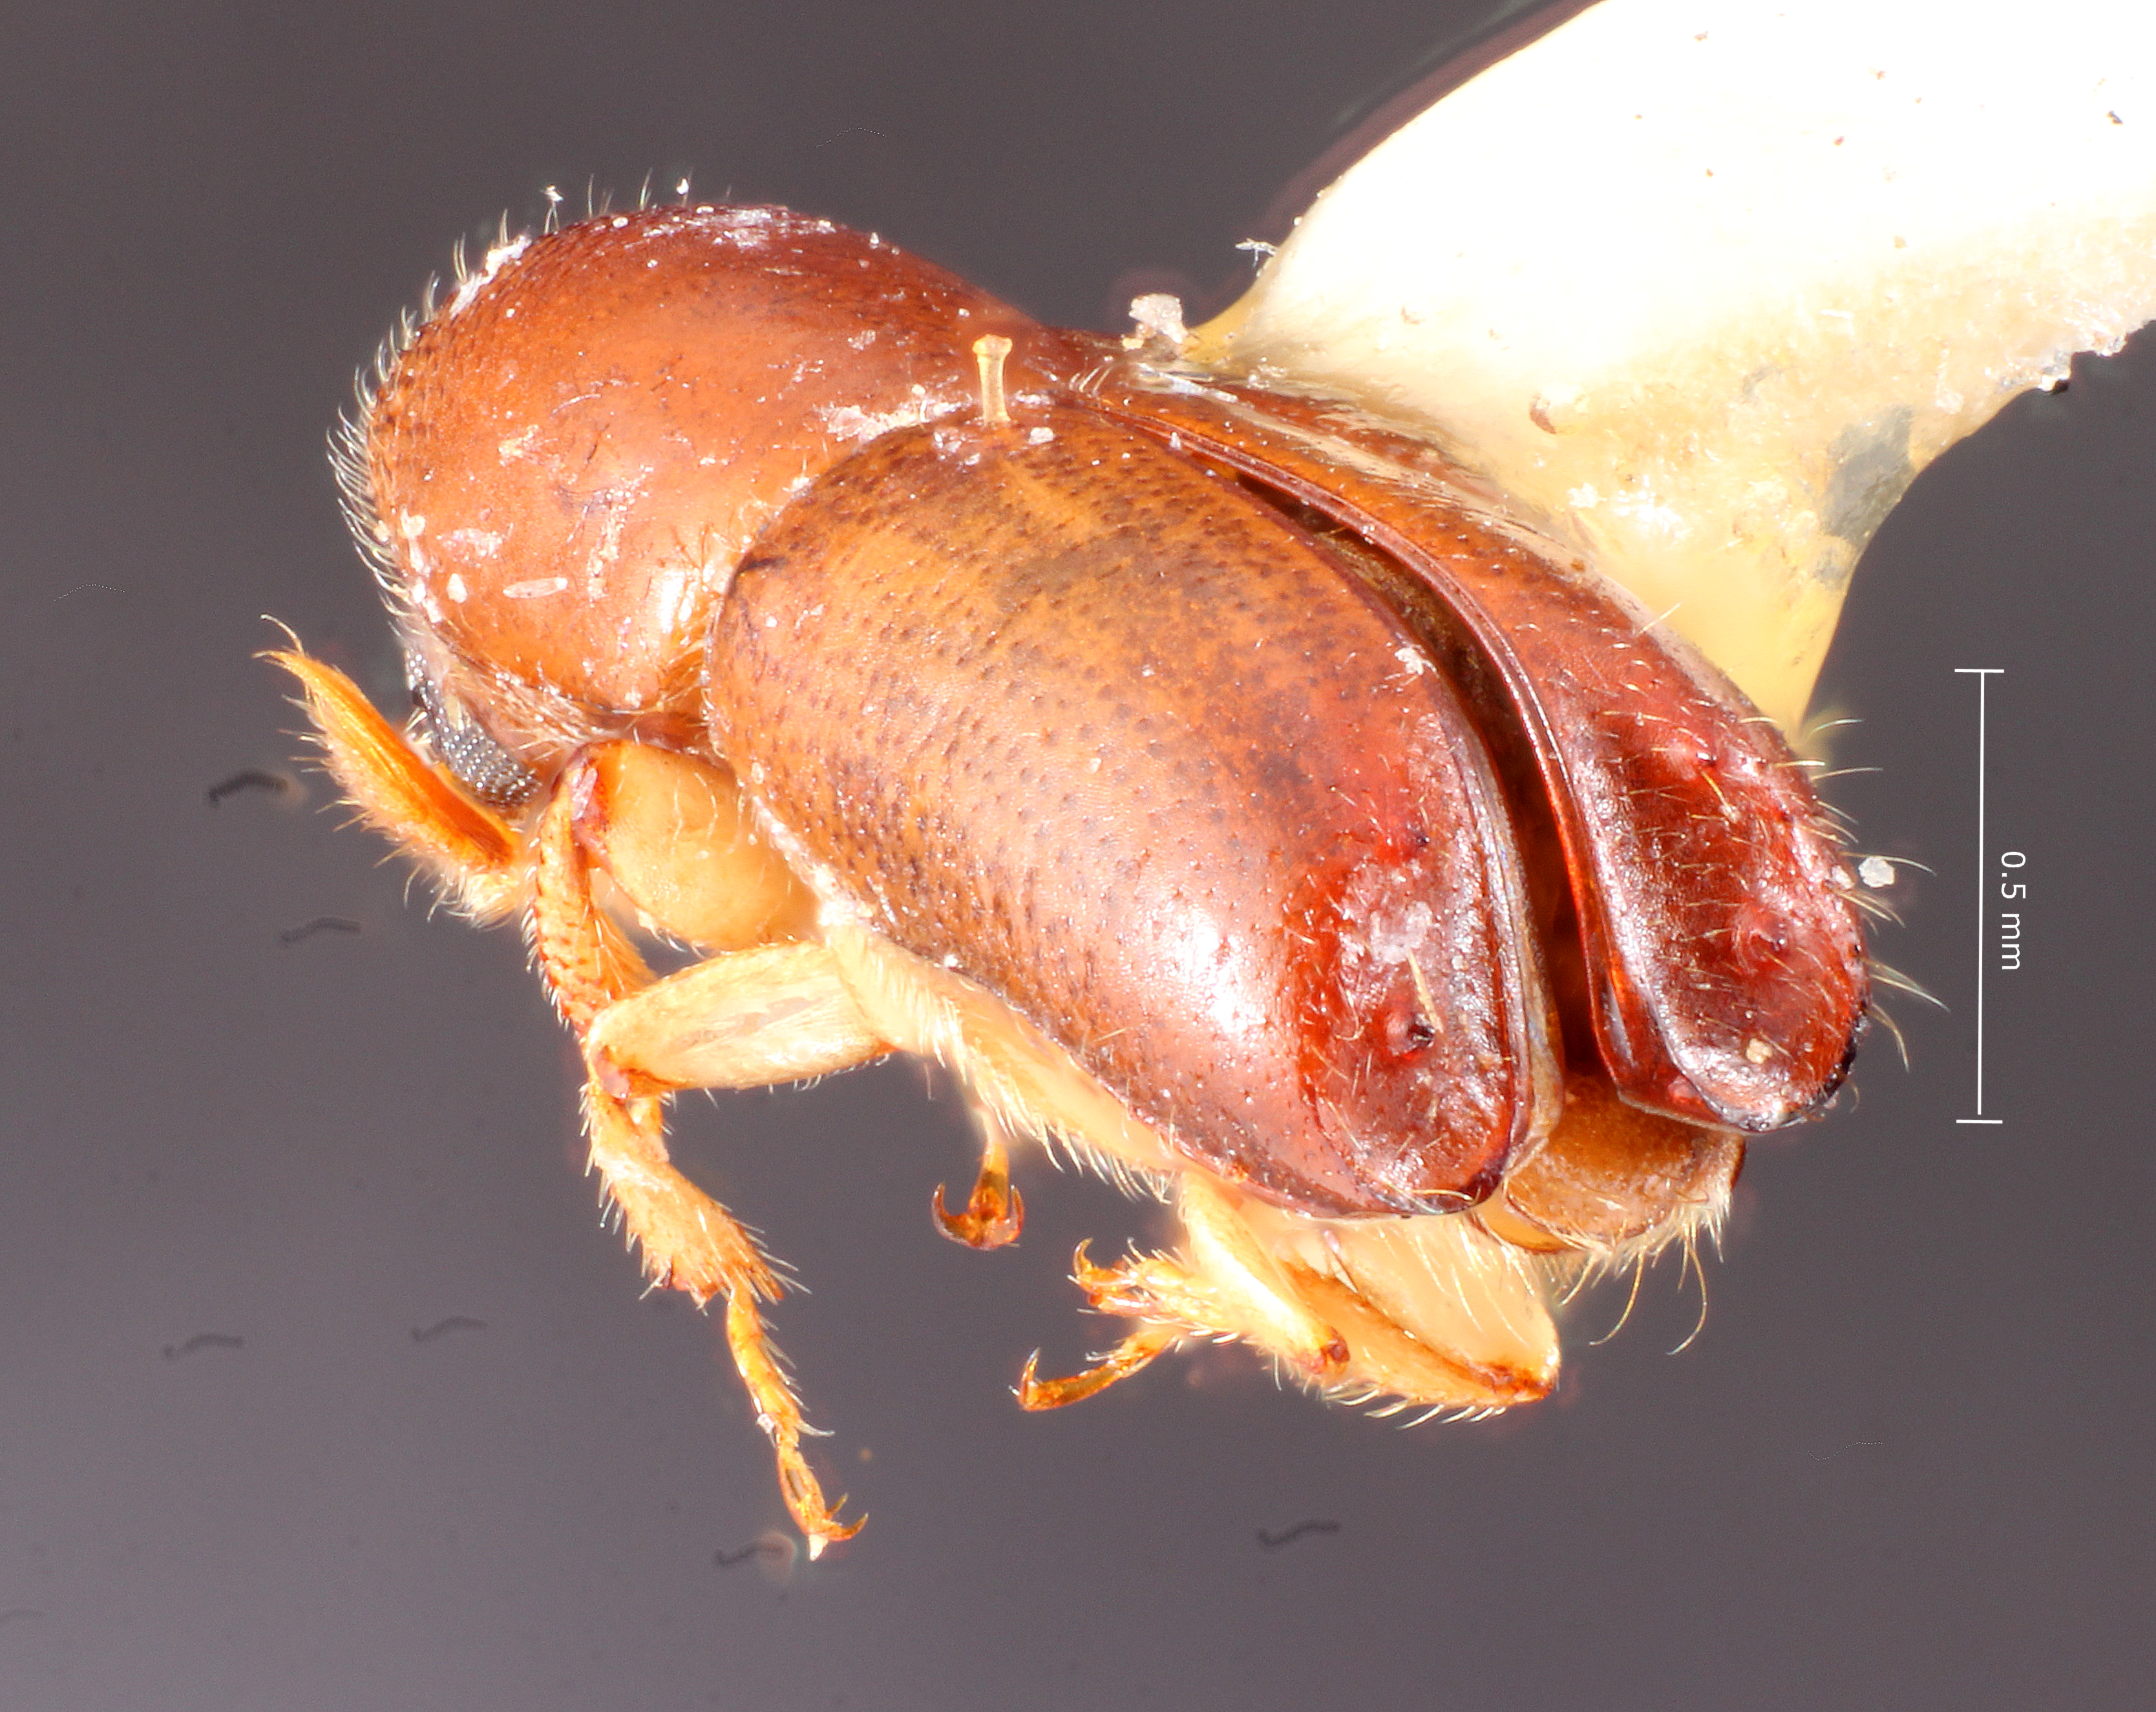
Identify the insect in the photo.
Monarthrum punctifrons
